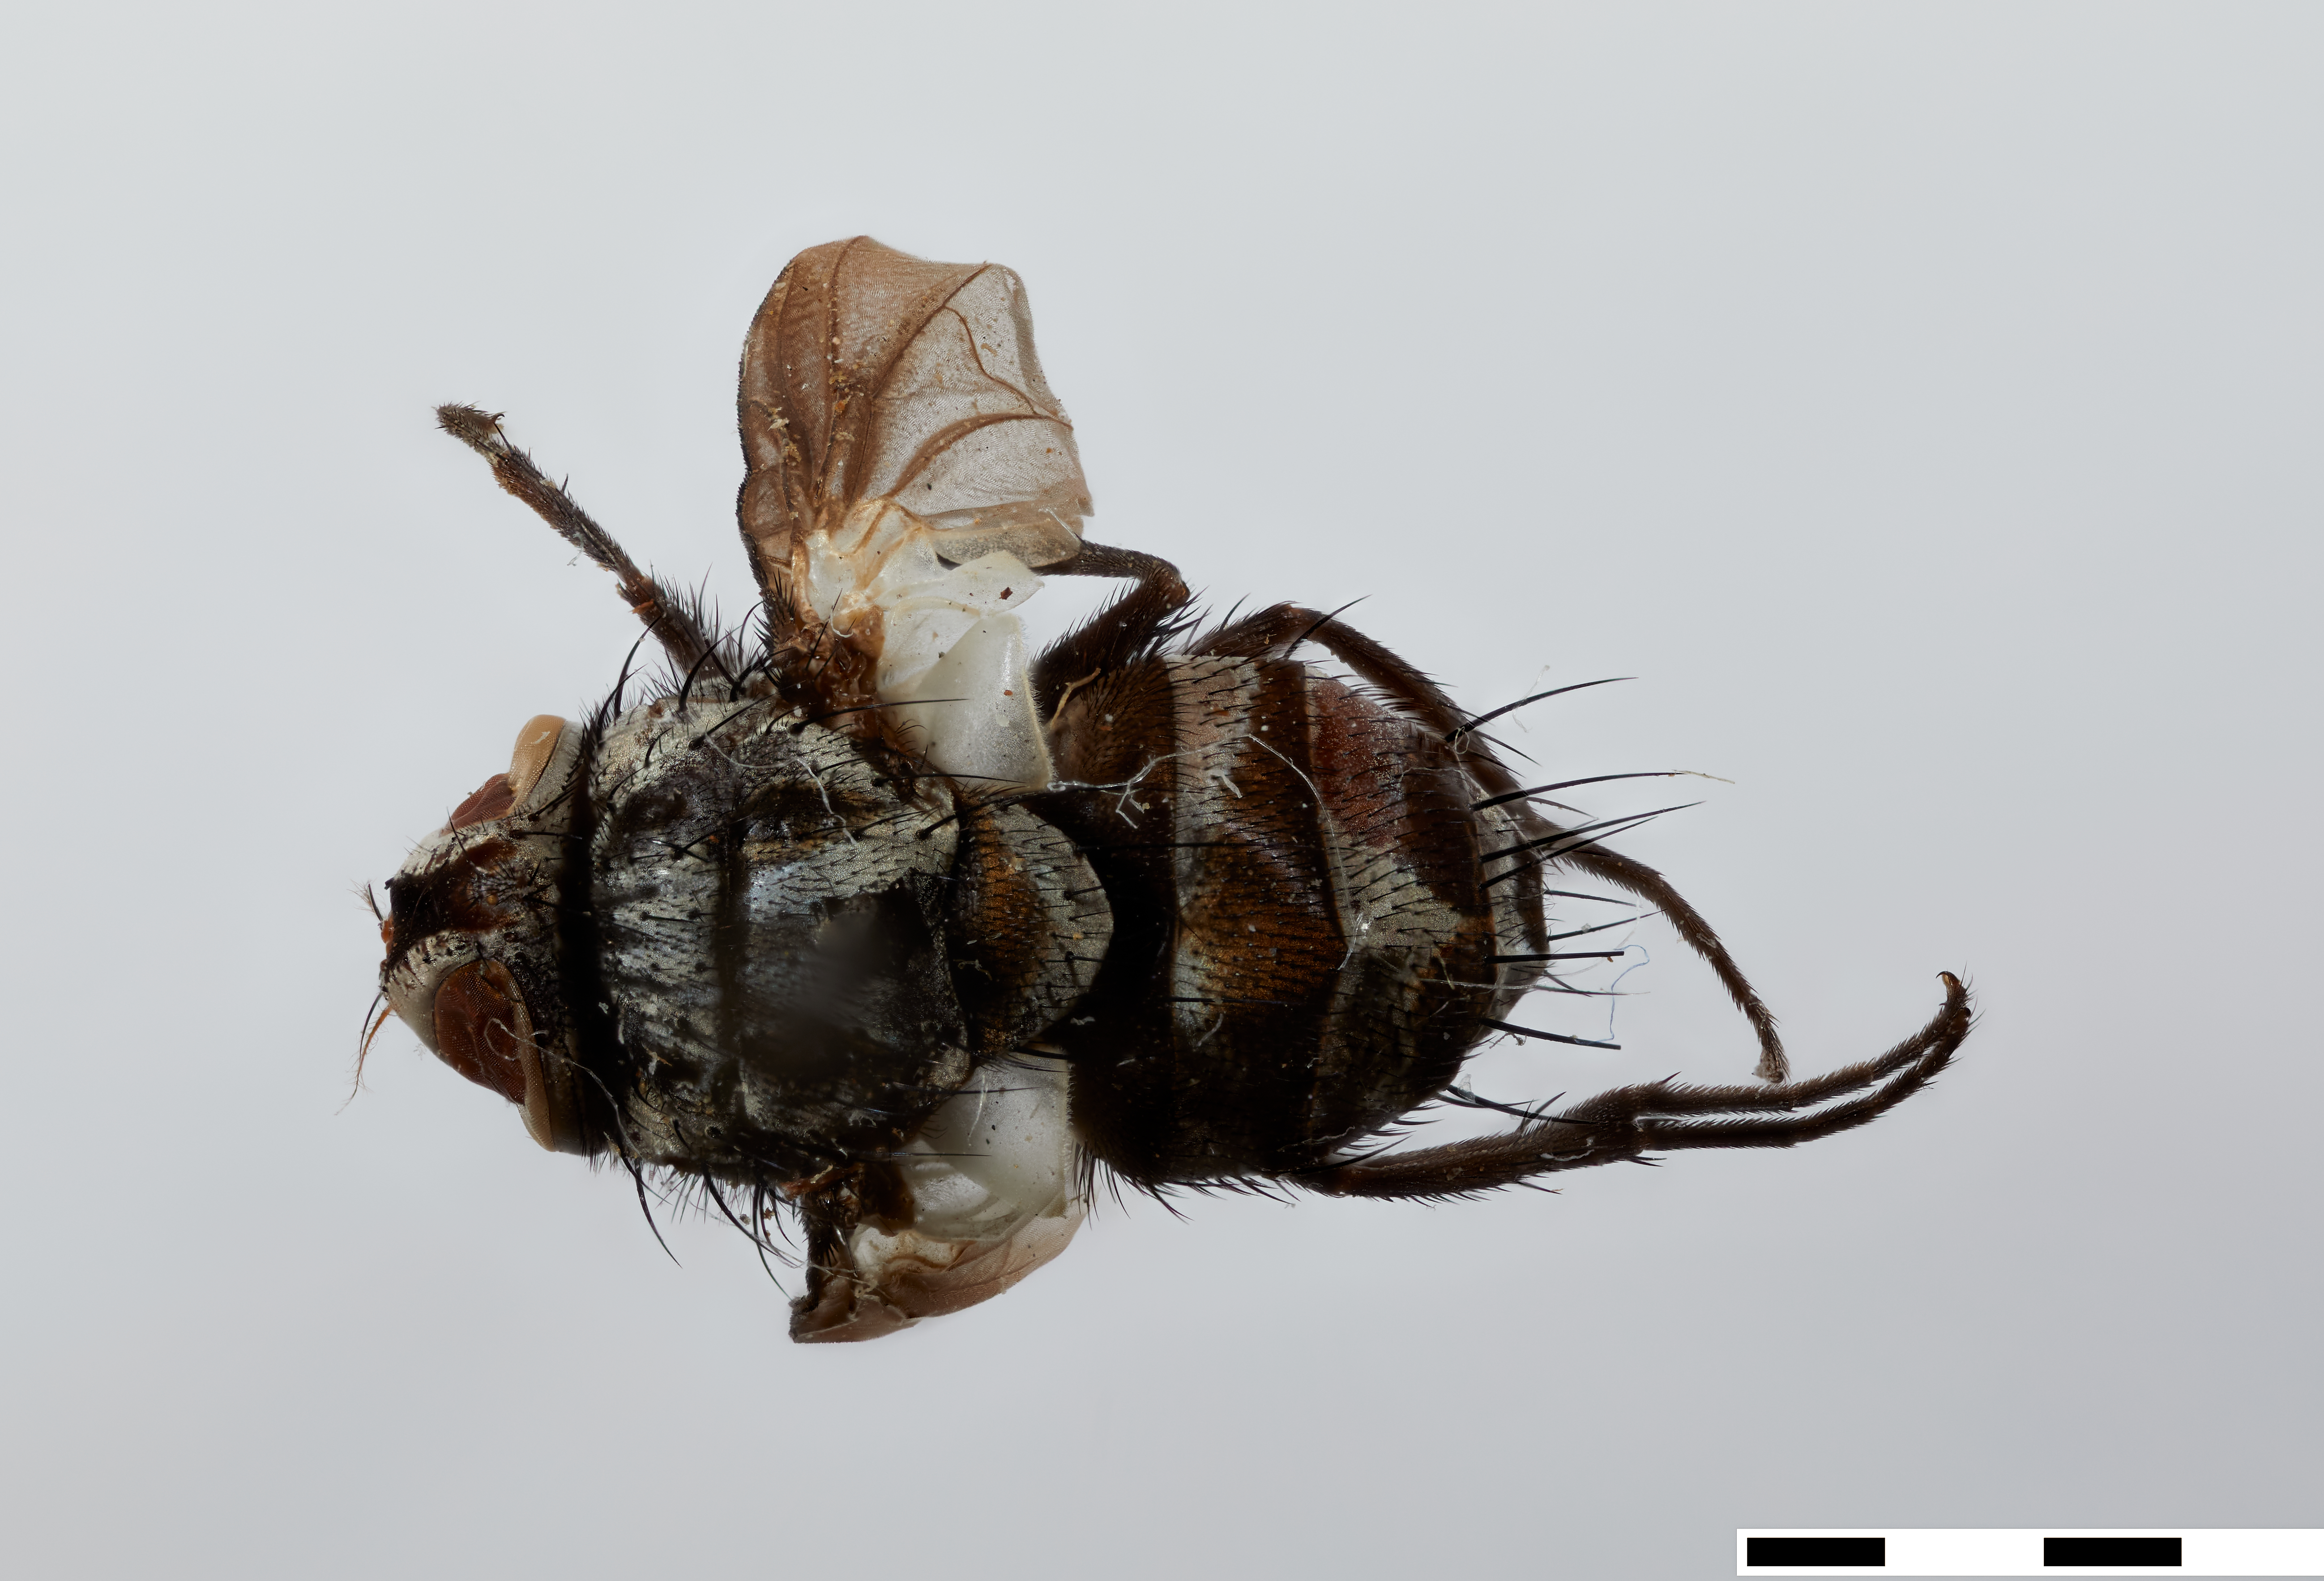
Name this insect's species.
Theresiopsis ficorum
